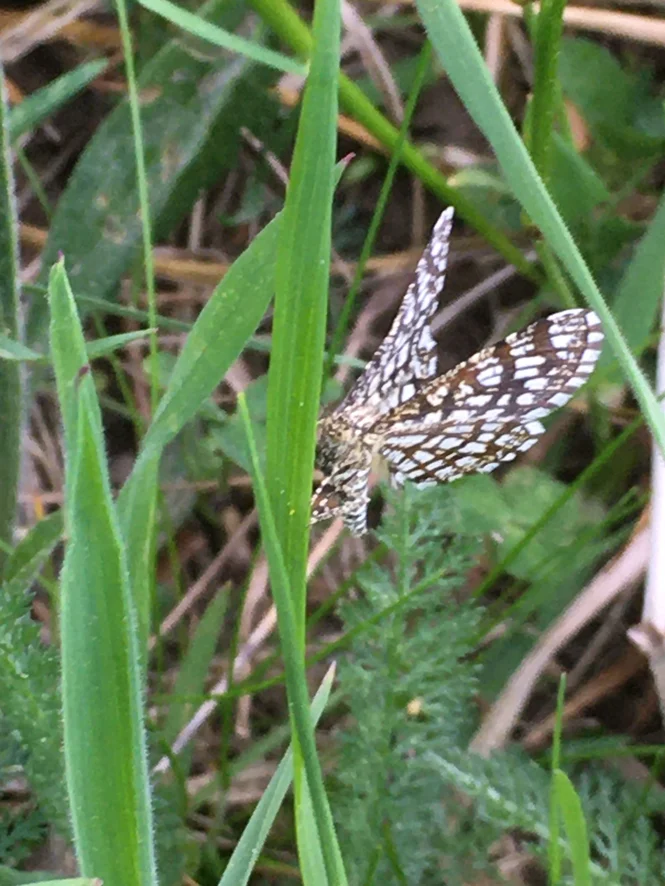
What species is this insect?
Chiasmia clathrata
